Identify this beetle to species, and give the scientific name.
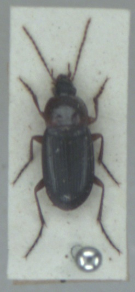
Calathus melanocephalus
